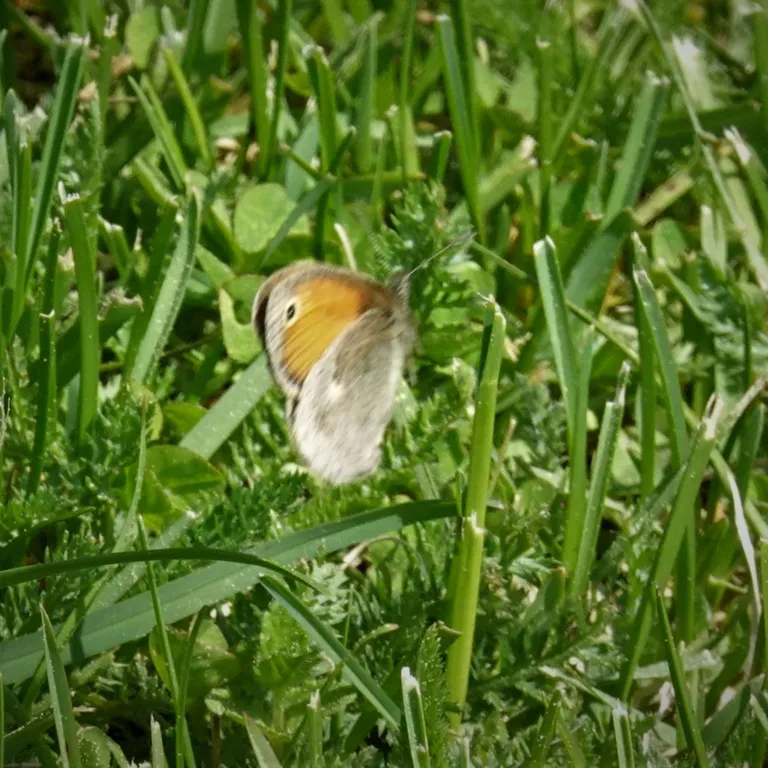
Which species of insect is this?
Coenonympha pamphilus
